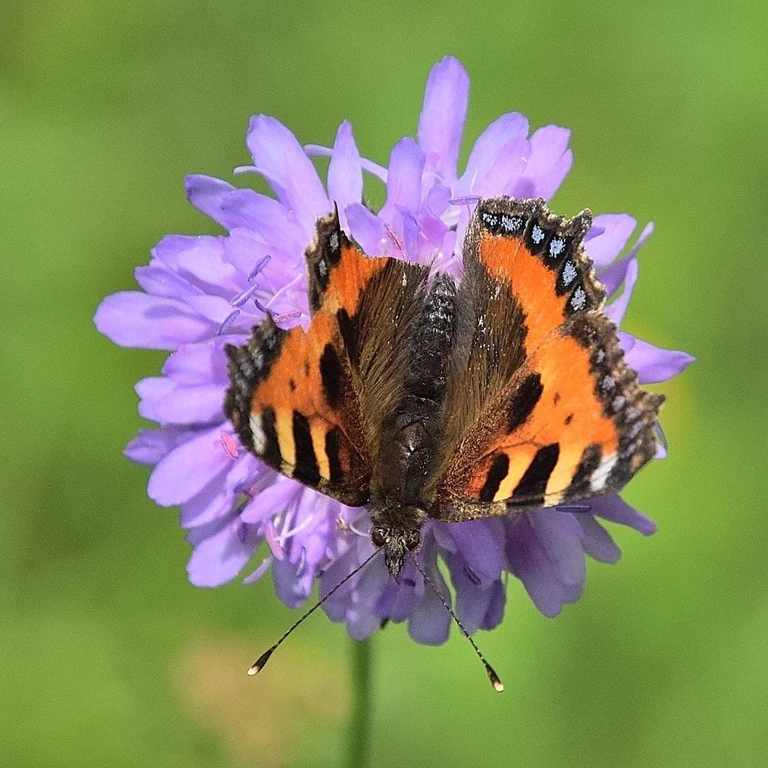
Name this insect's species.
Aglais urticae
